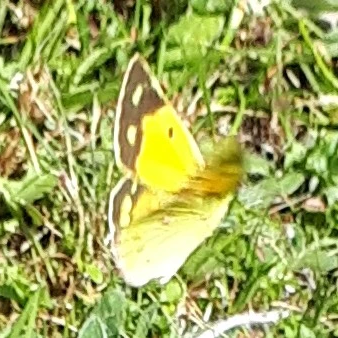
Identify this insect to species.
Colias croceus
